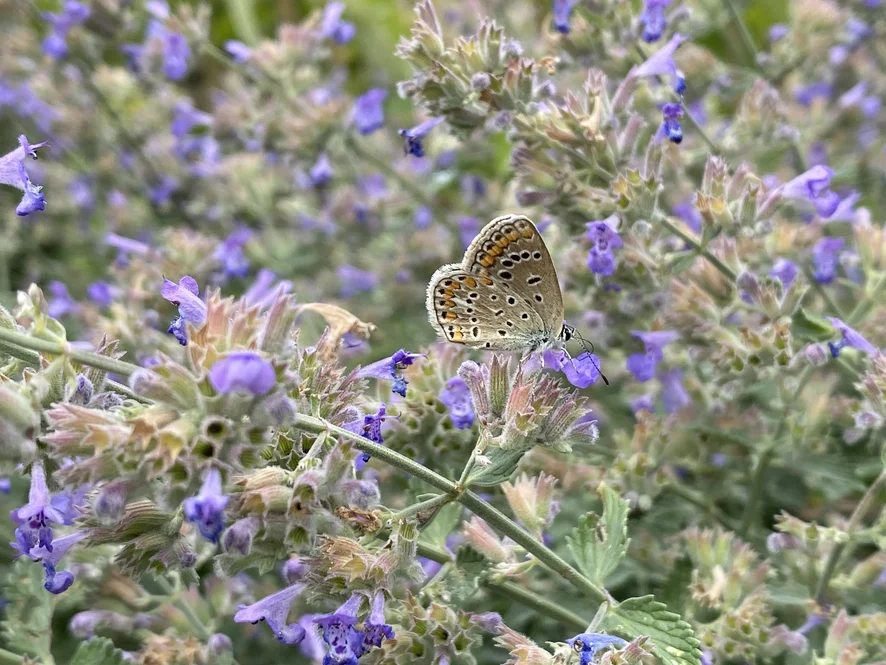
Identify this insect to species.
Polyommatus icarus
